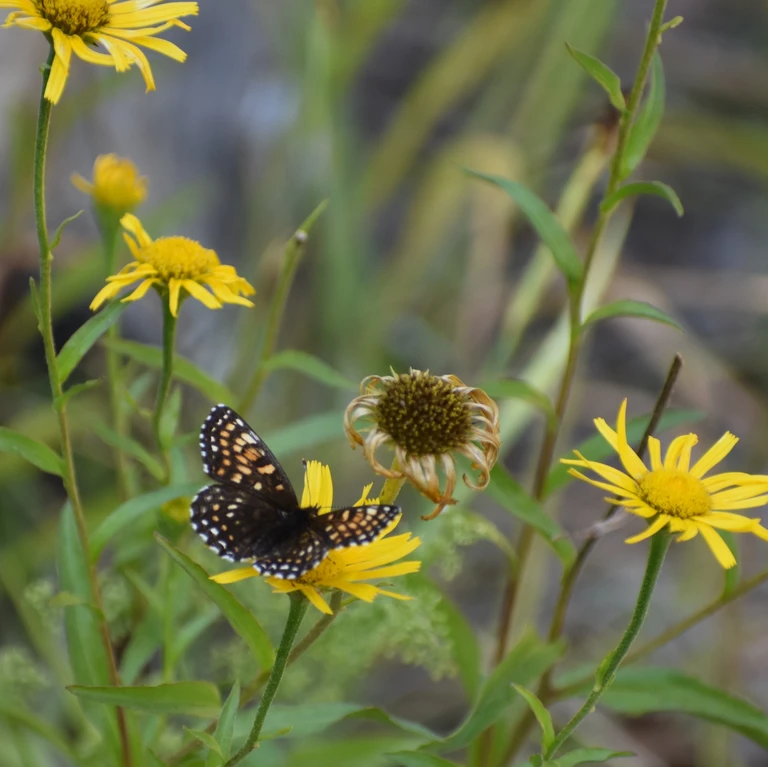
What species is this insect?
Melitaea diamina
